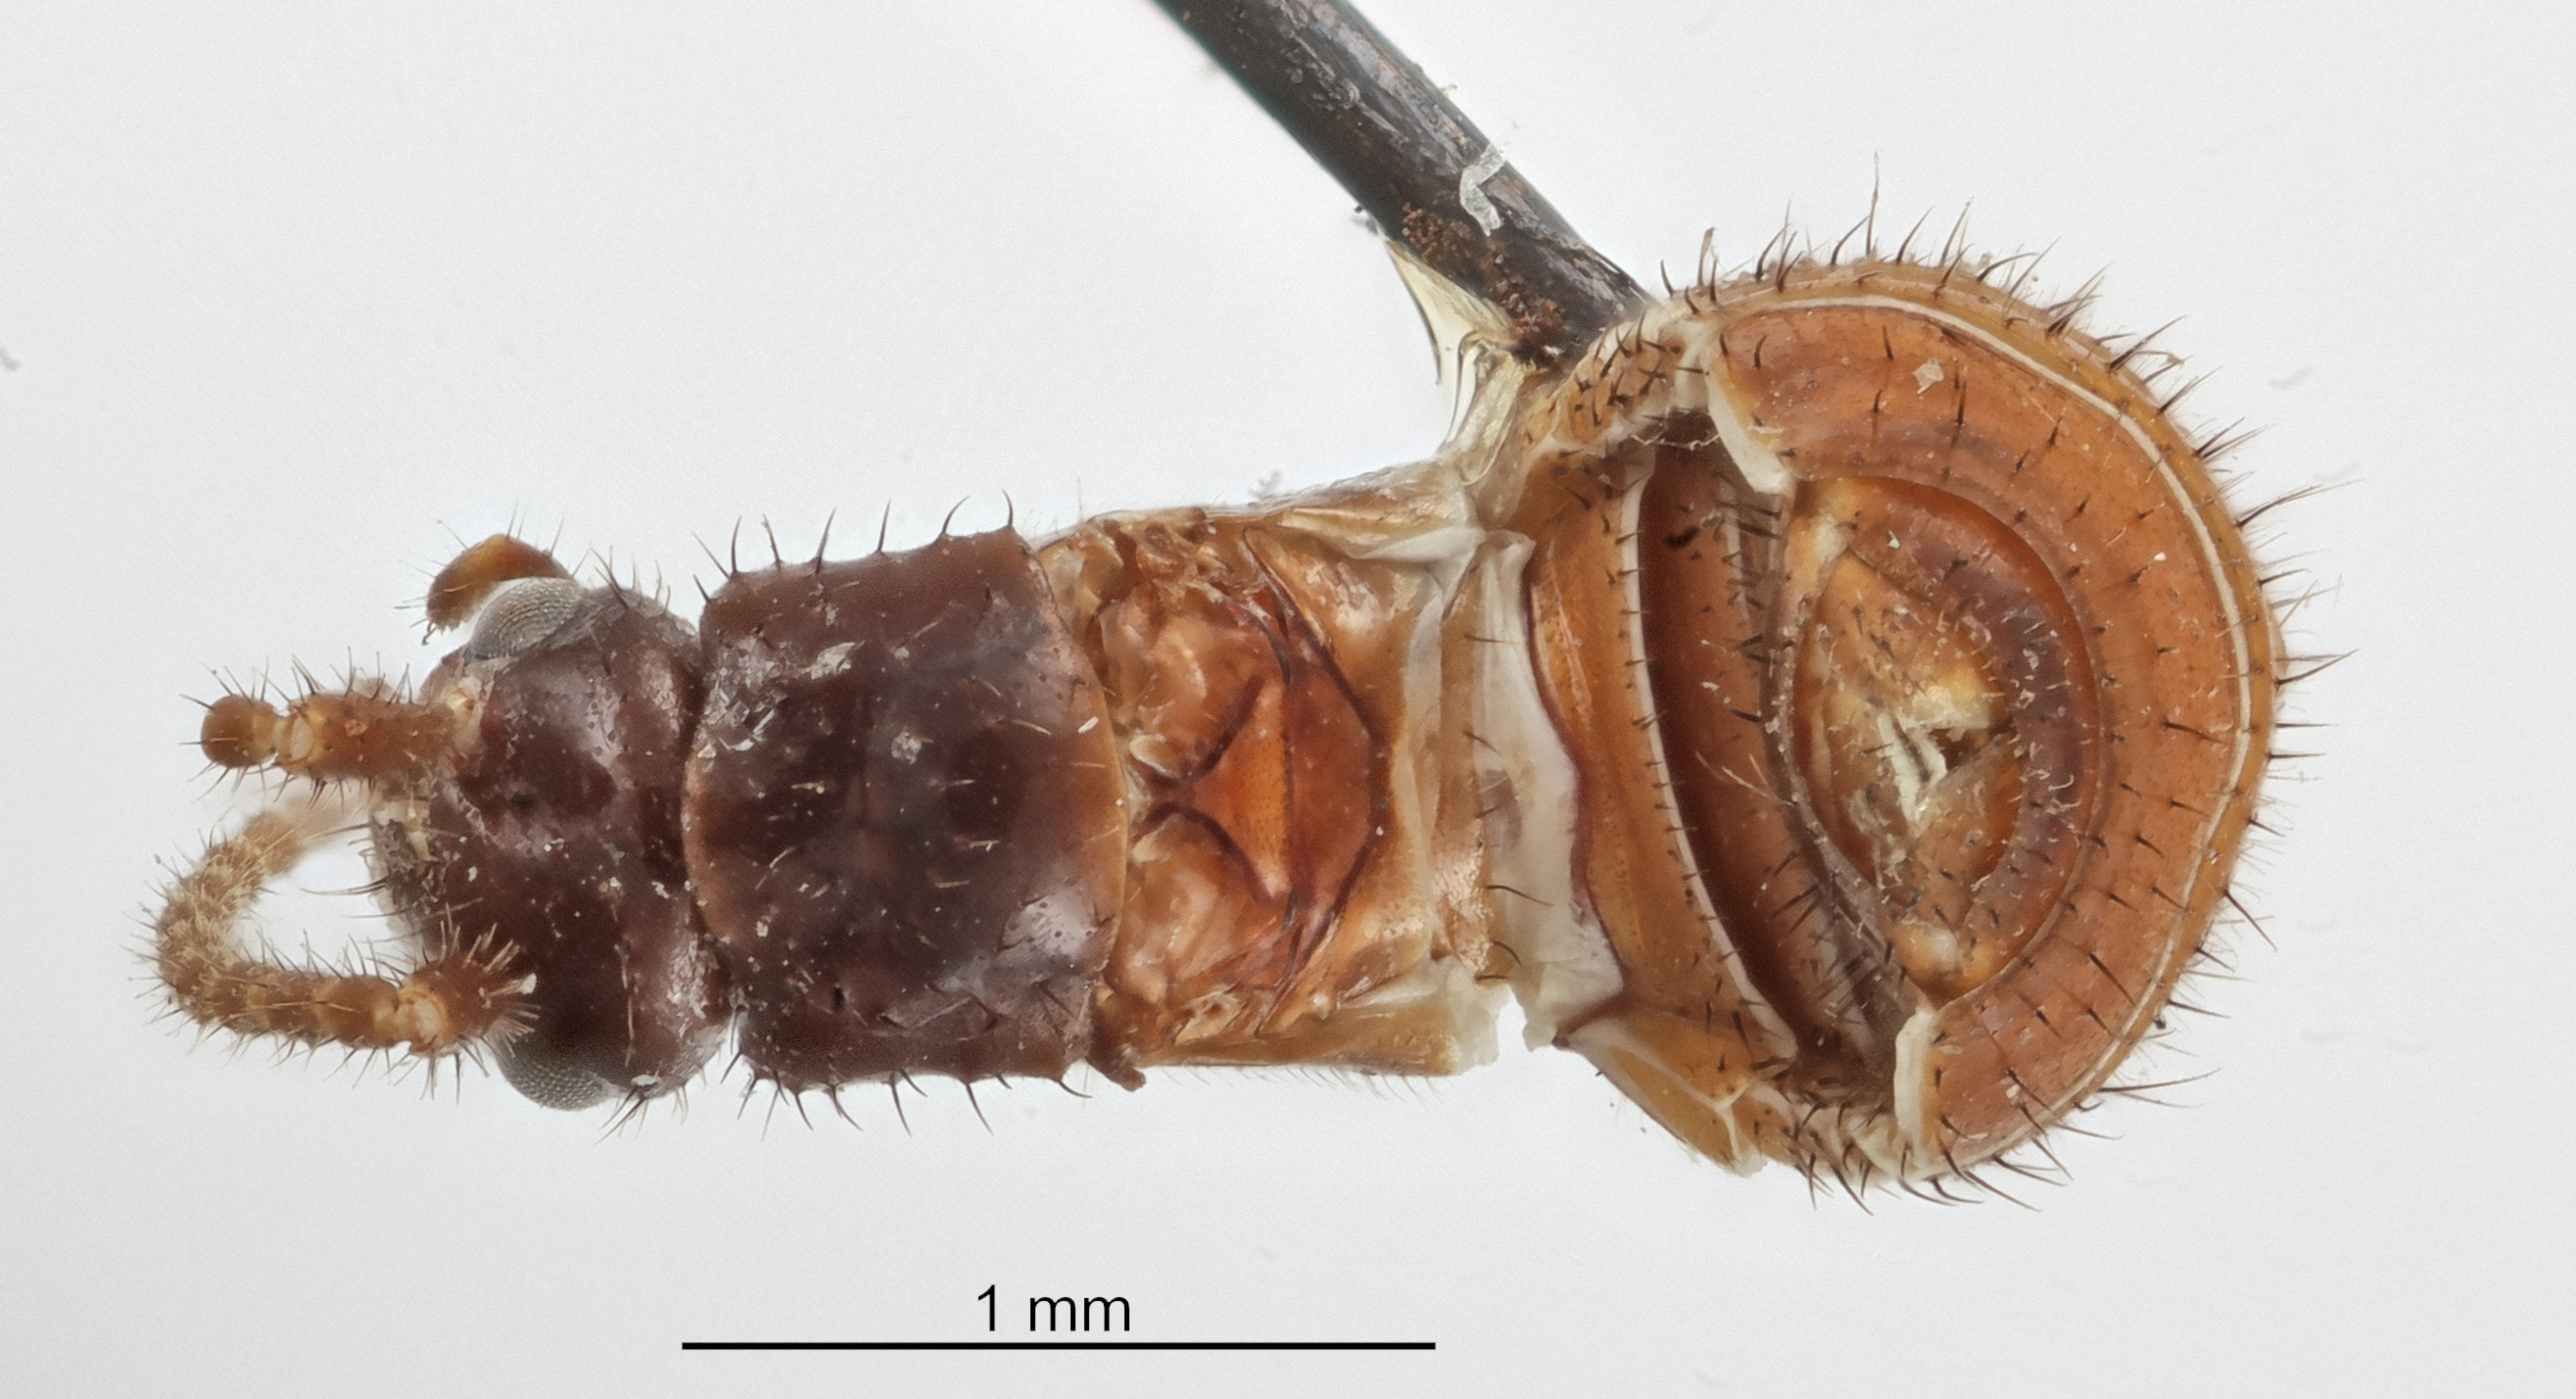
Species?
Trachopeplus setosus
